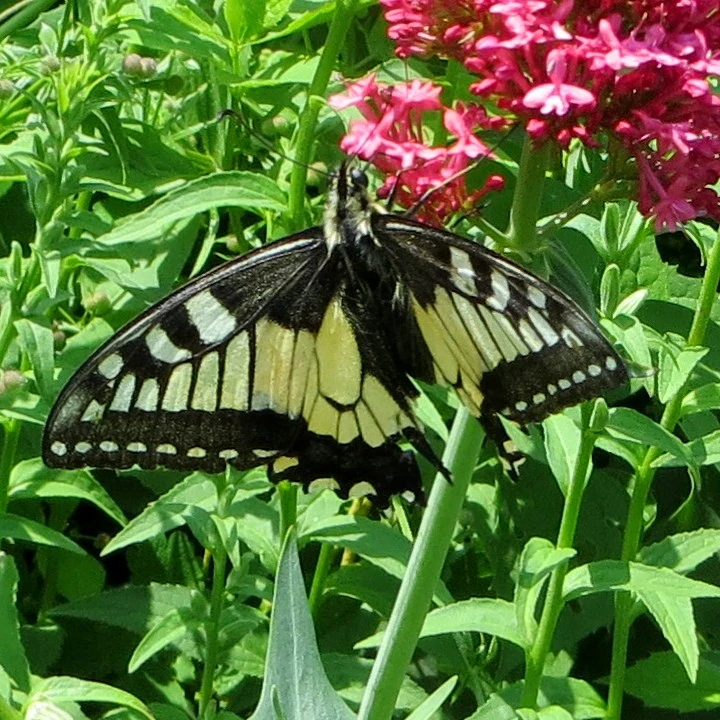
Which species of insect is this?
Papilio machaon
